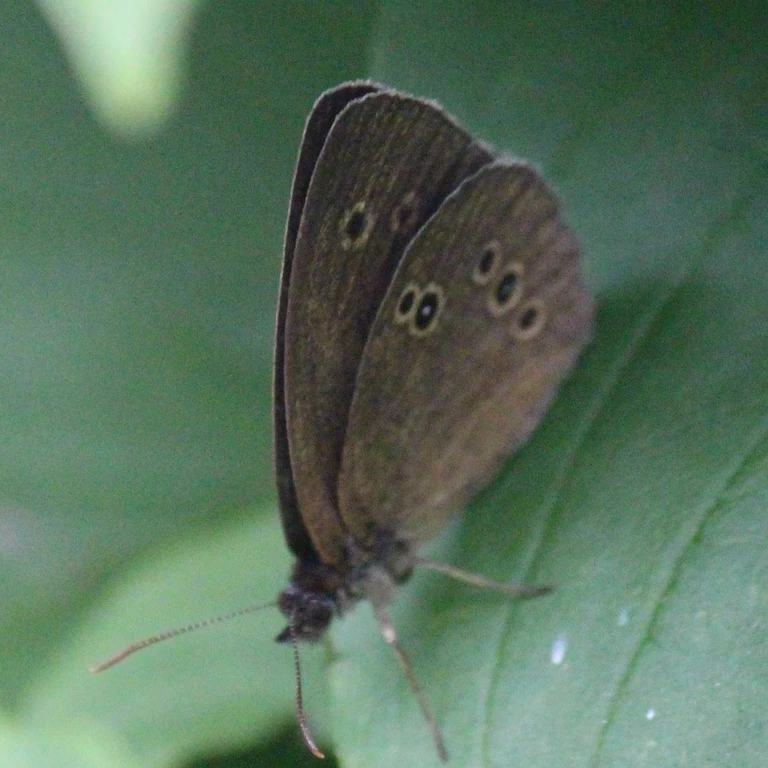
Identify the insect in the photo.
Aphantopus hyperantus
